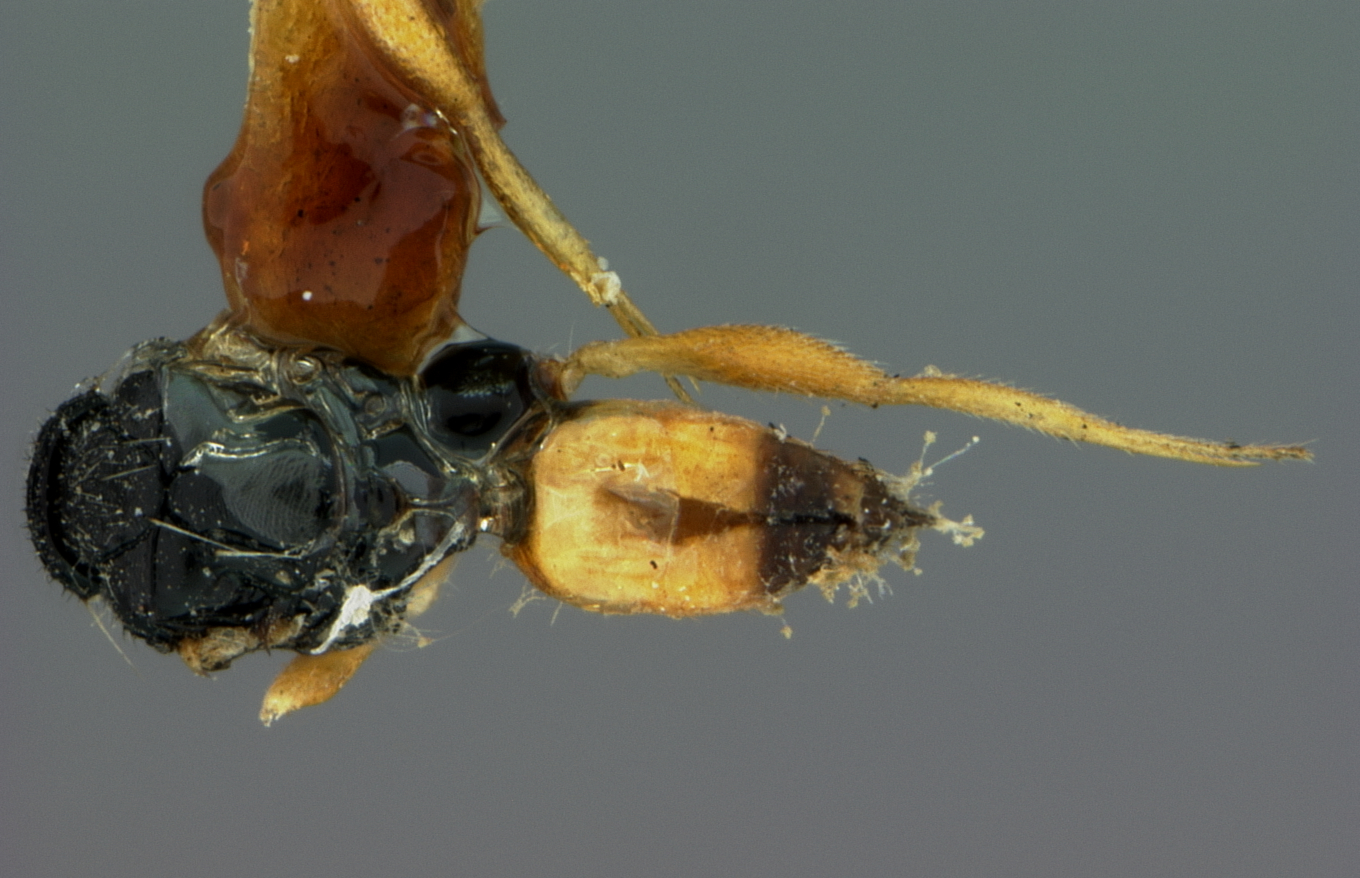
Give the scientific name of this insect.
Euplectrus australiensis
